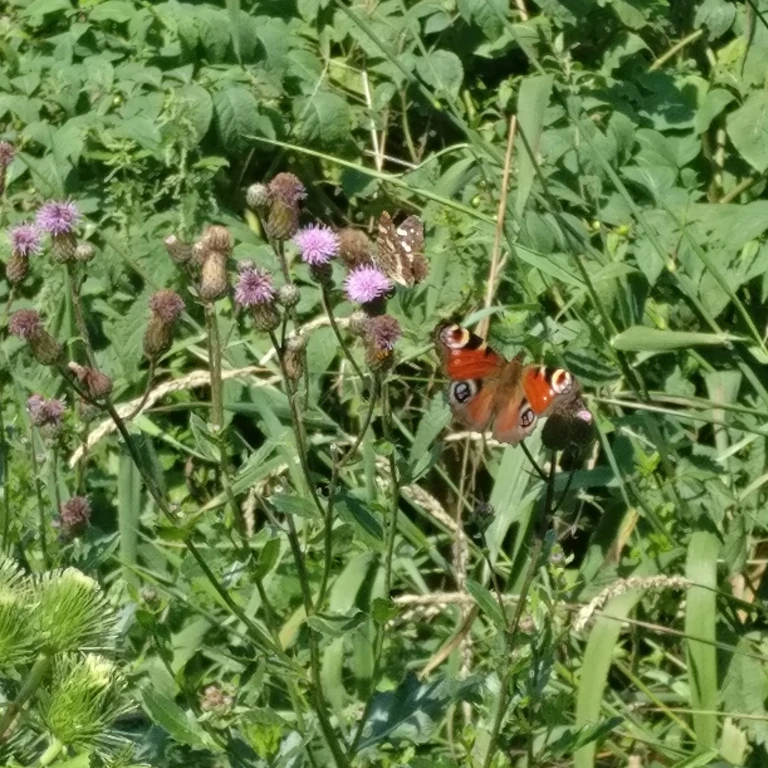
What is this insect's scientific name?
Aglais io
